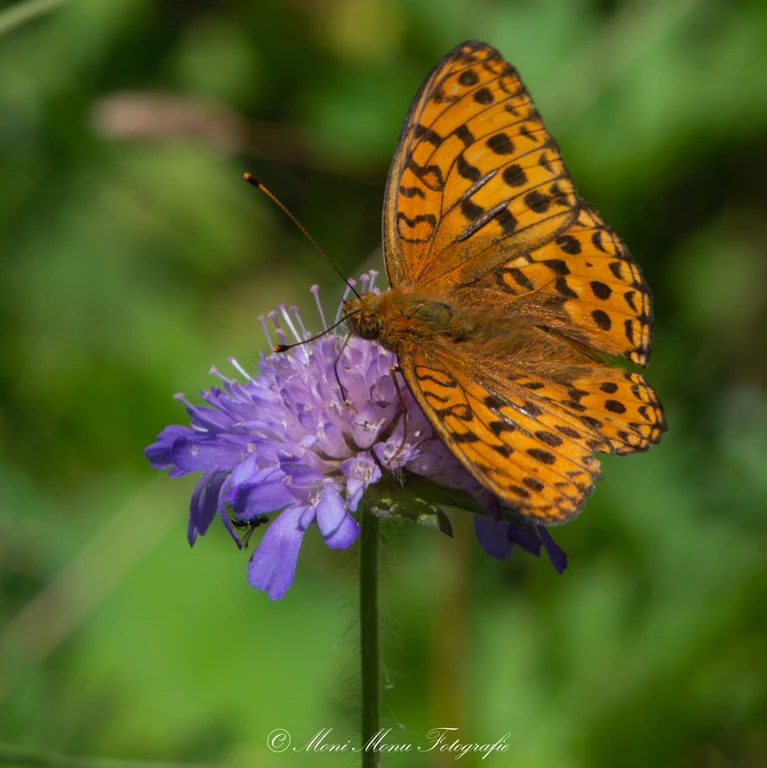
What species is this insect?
Fabriciana adippe
